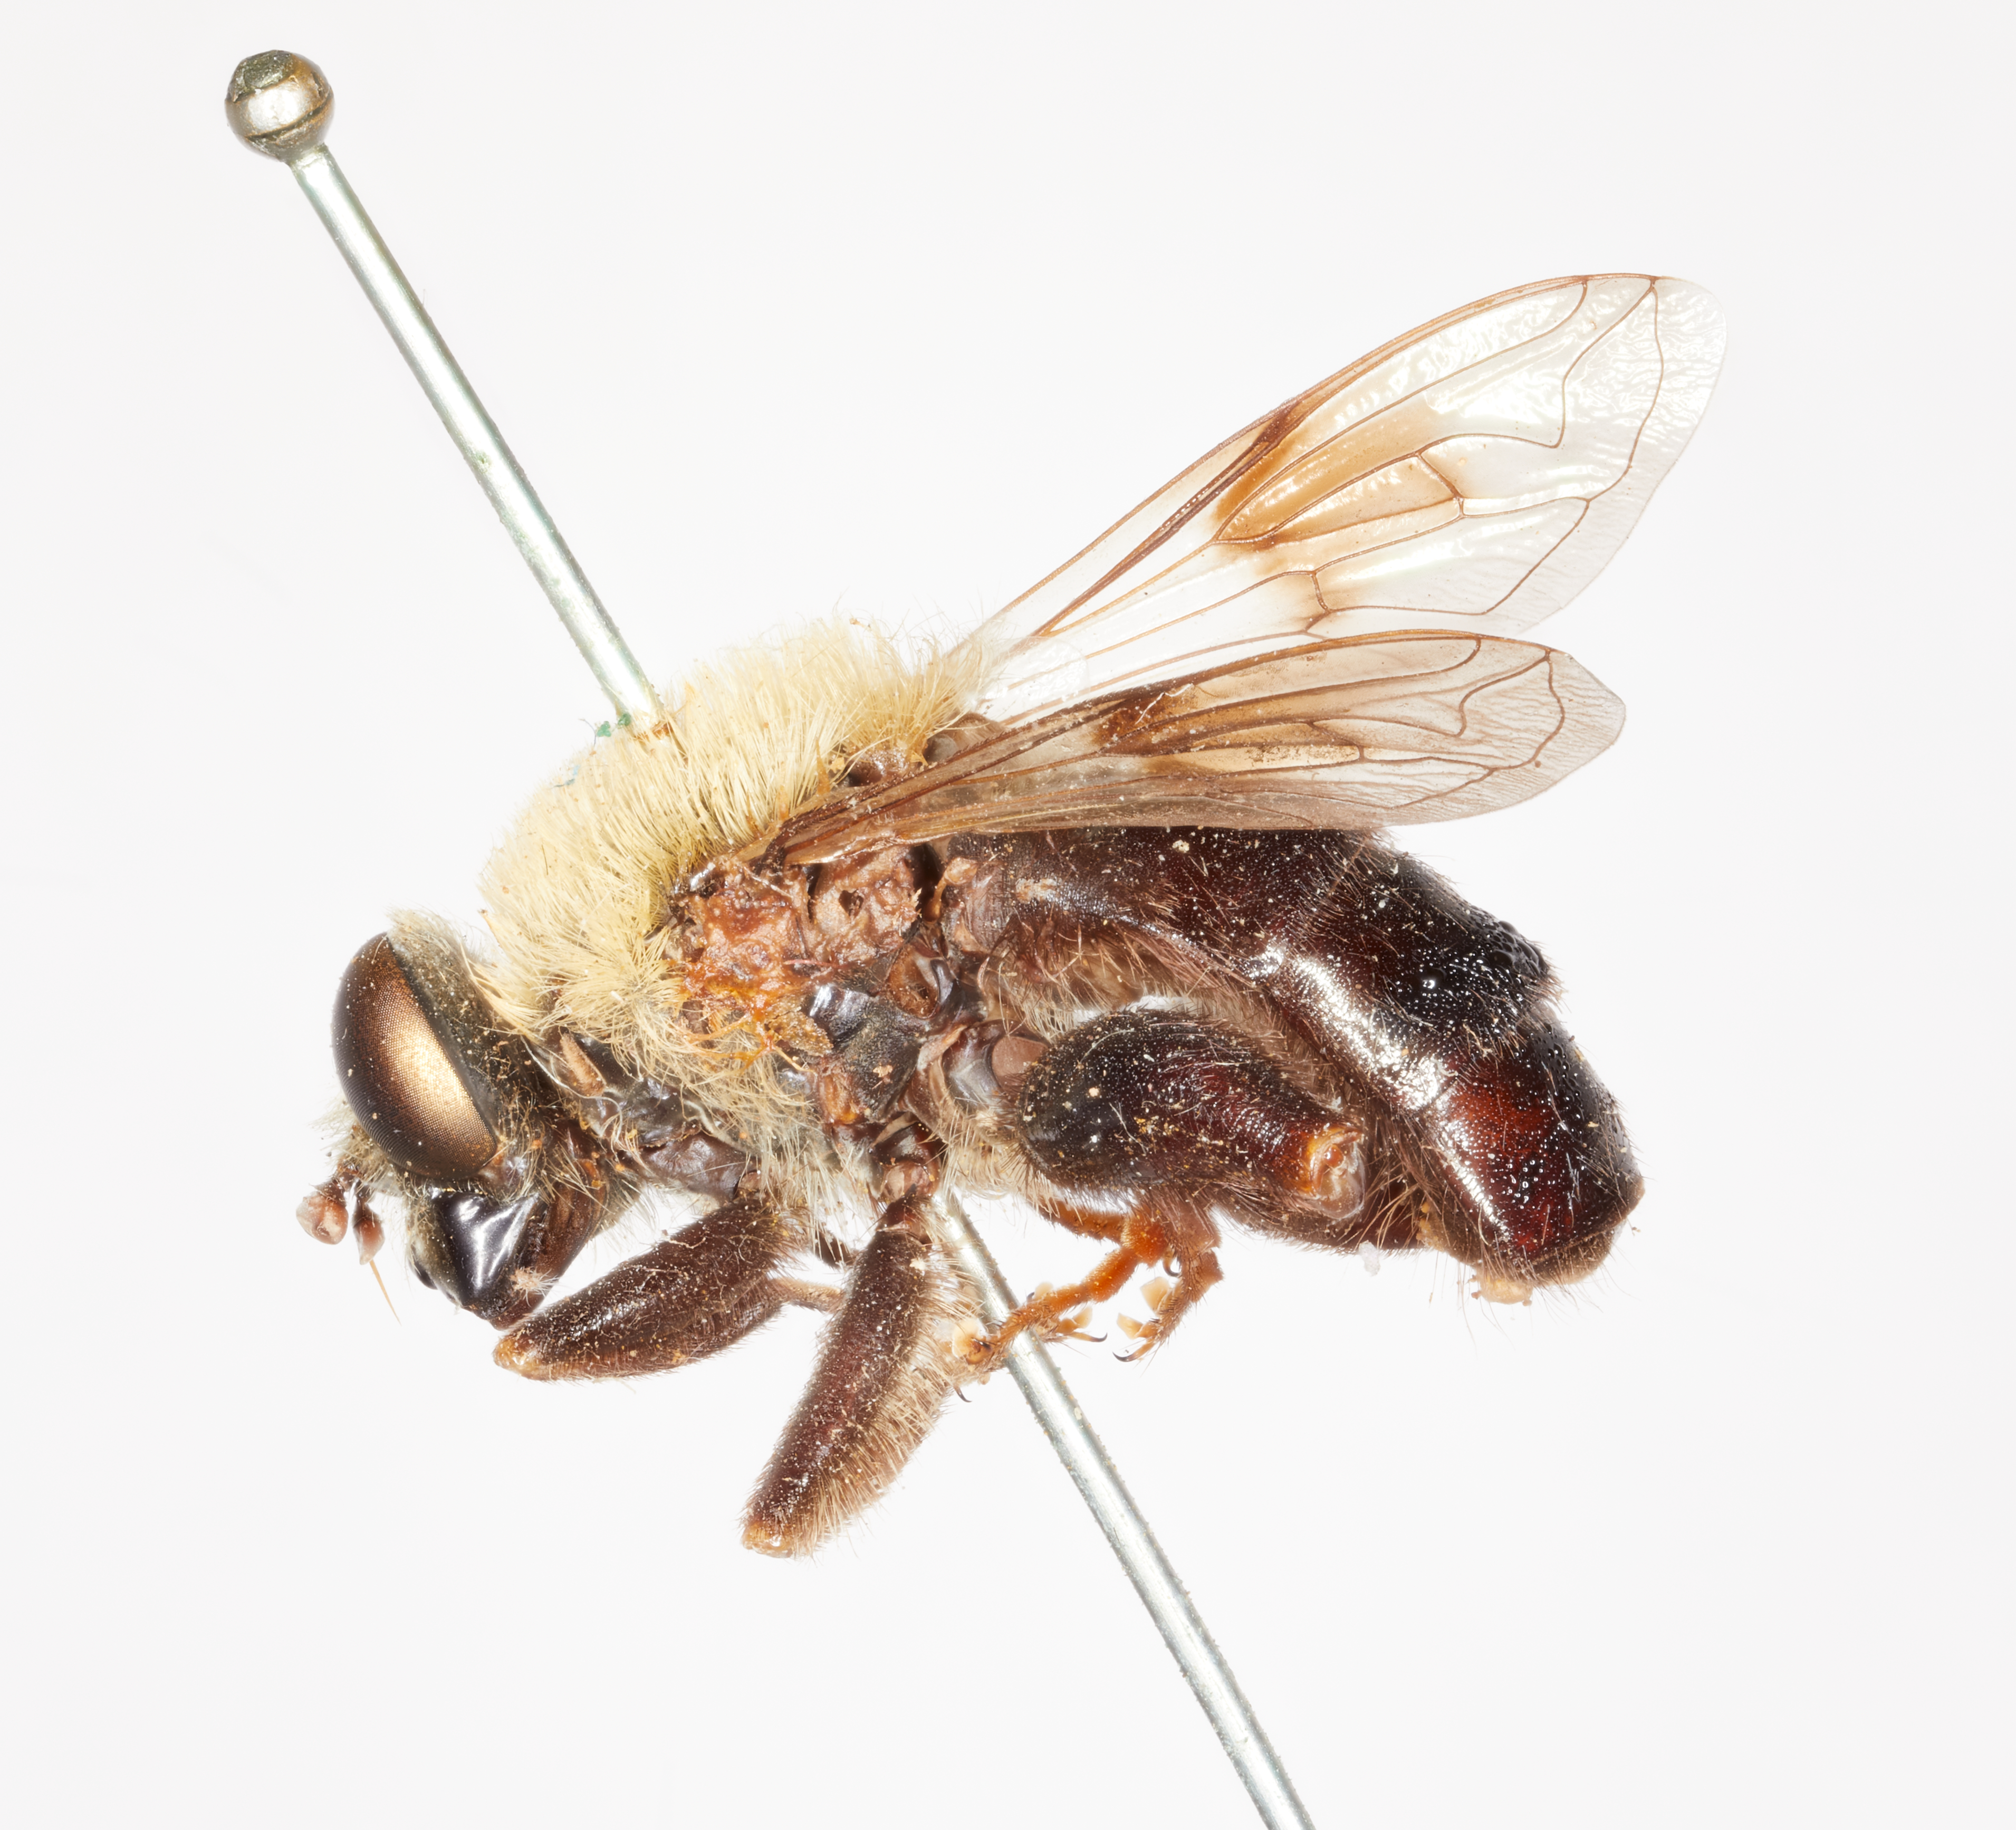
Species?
Mallota sackeni
